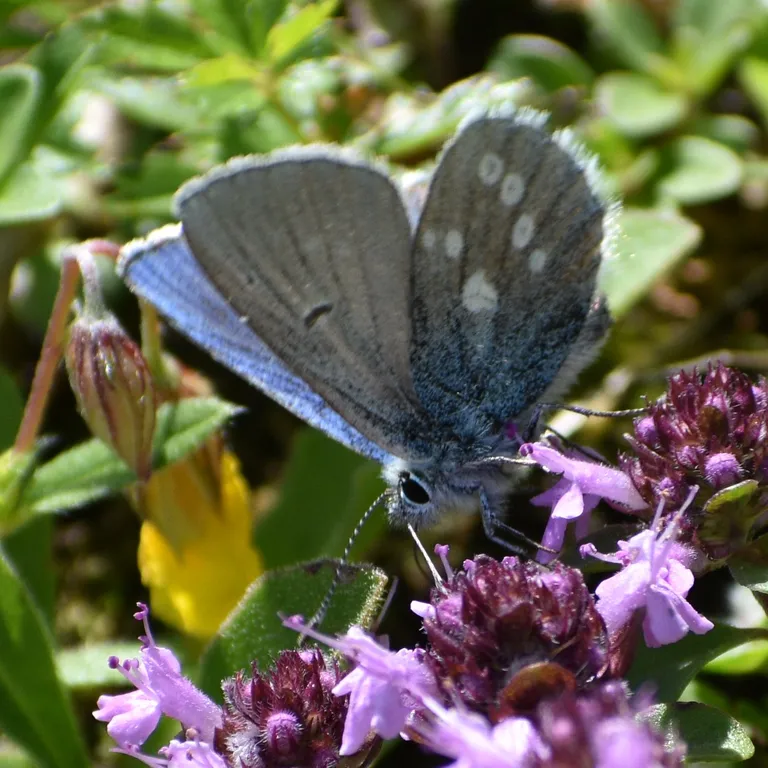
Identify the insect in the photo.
Agriades orbitulus (also Albulina orbitulus)
